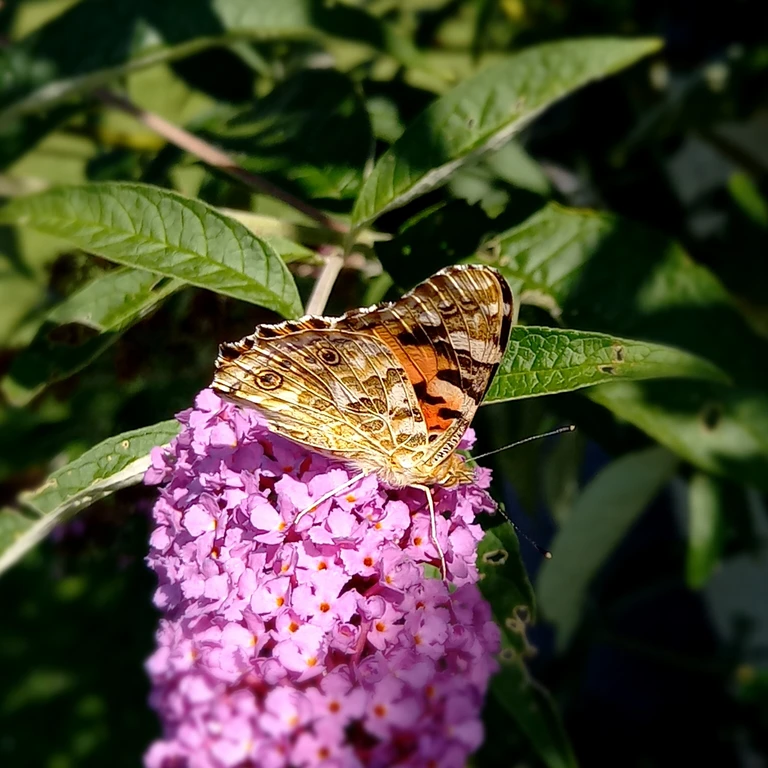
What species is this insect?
Vanessa cardui
